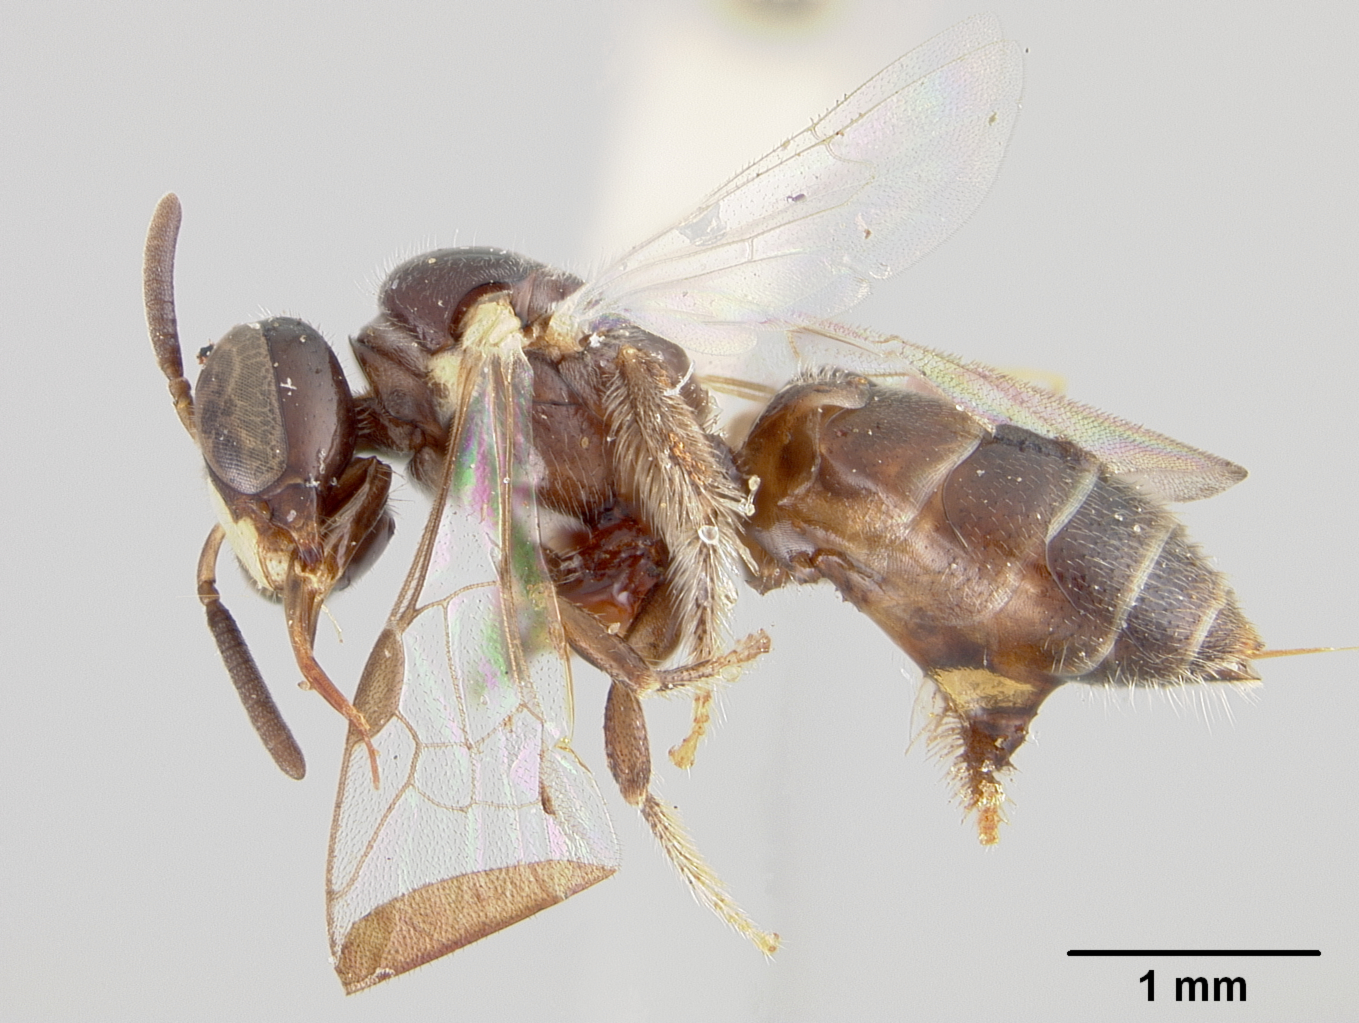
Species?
Allodape hewitti
